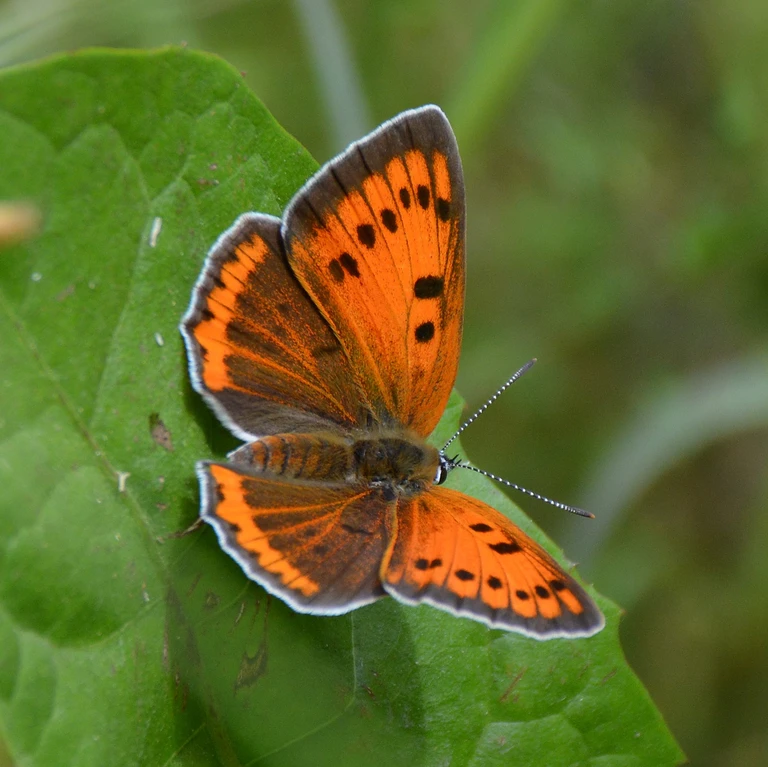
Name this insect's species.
Lycaena dispar
